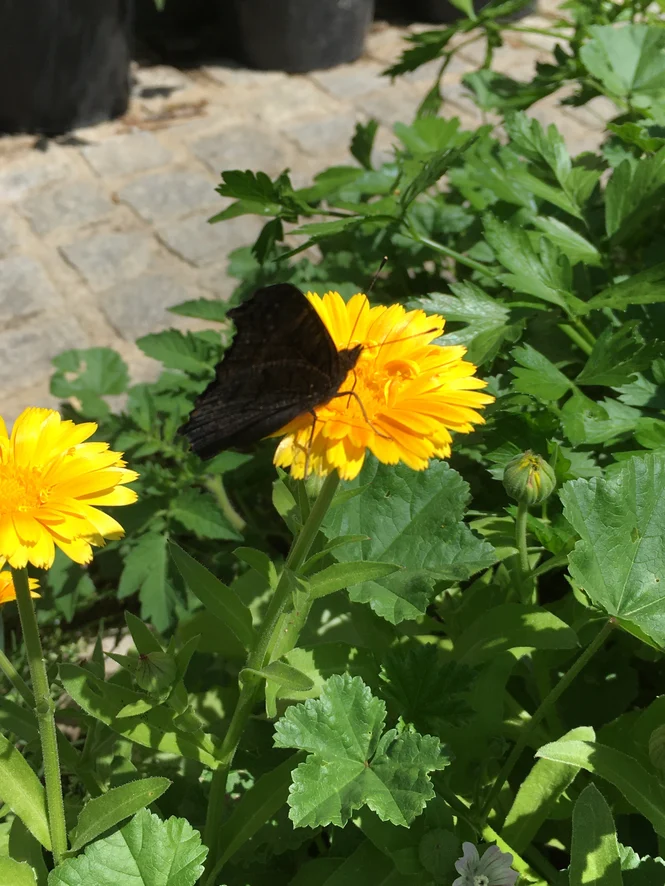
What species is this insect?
Aglais io
